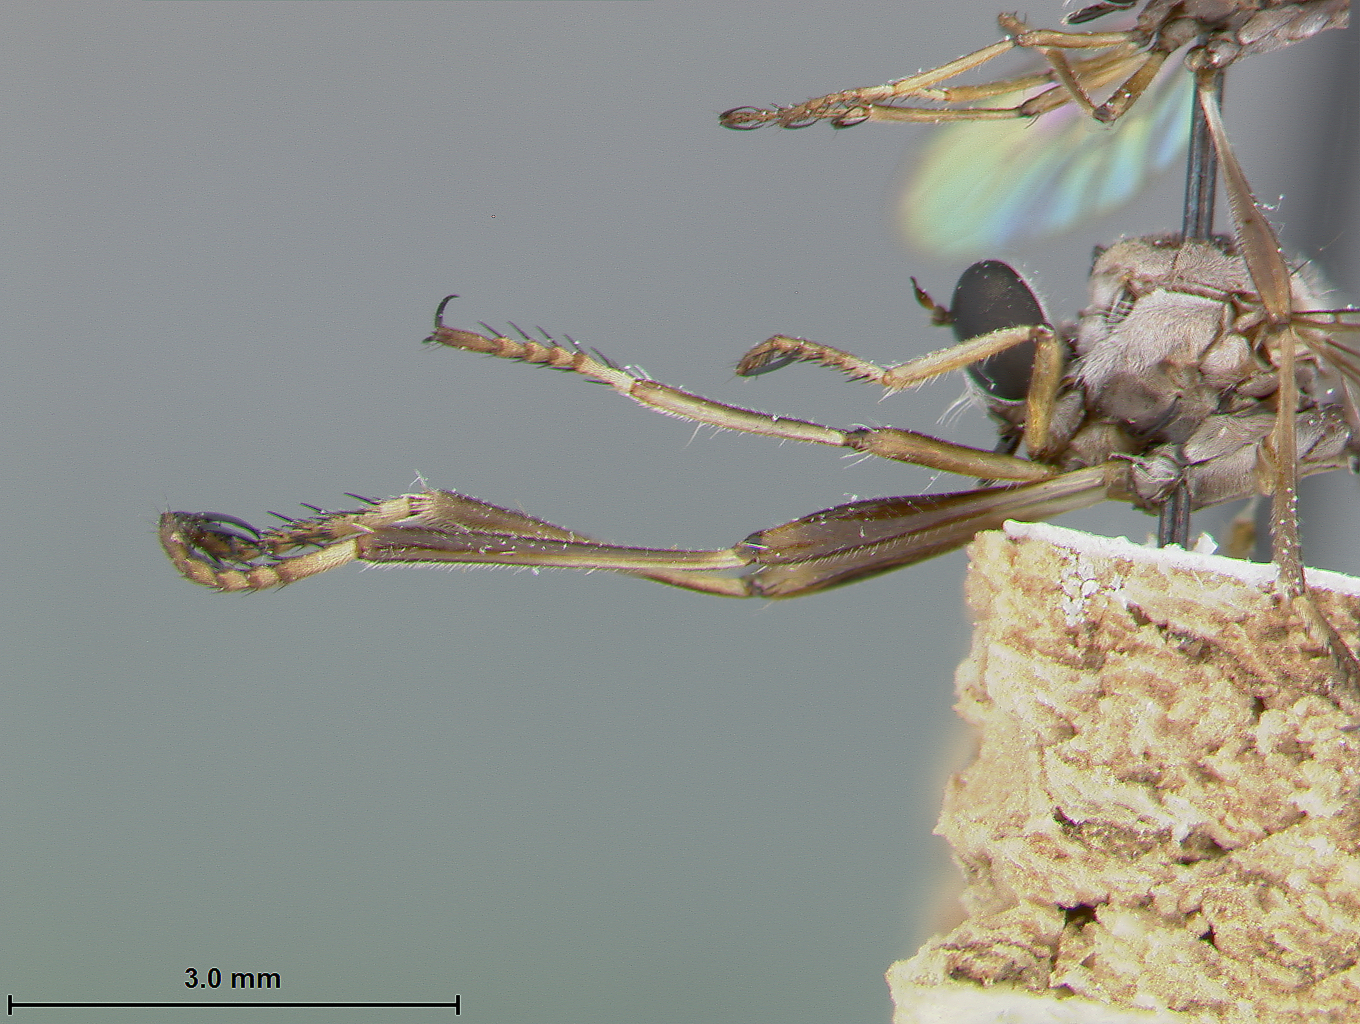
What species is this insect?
Euscelidia hyalina
